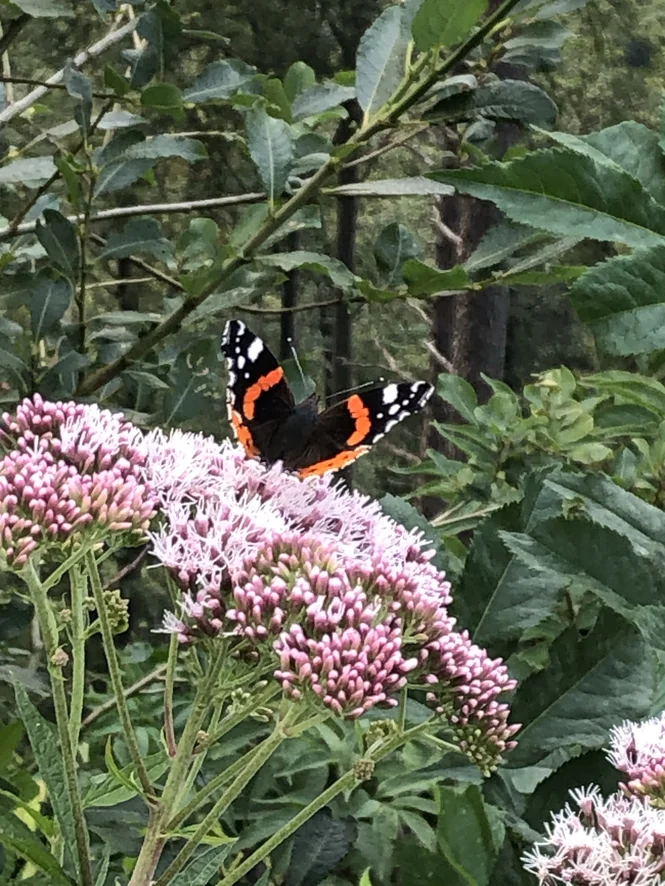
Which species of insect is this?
Vanessa atalanta
